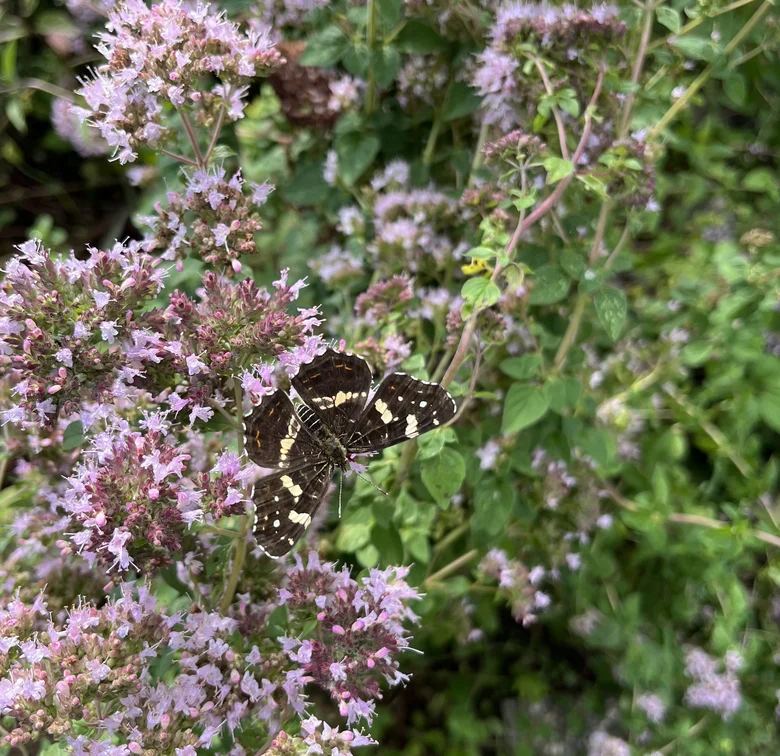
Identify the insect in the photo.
Araschnia levana
